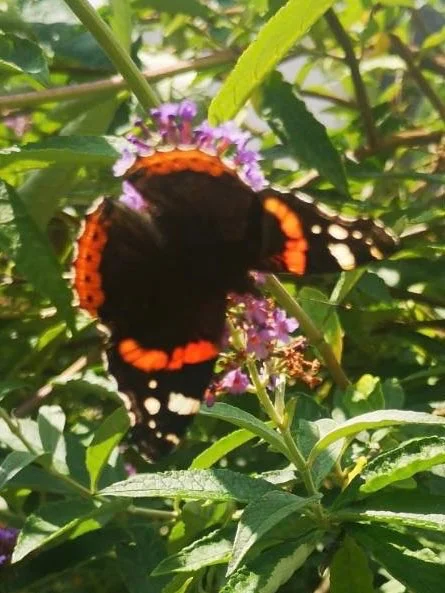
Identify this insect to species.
Vanessa atalanta
